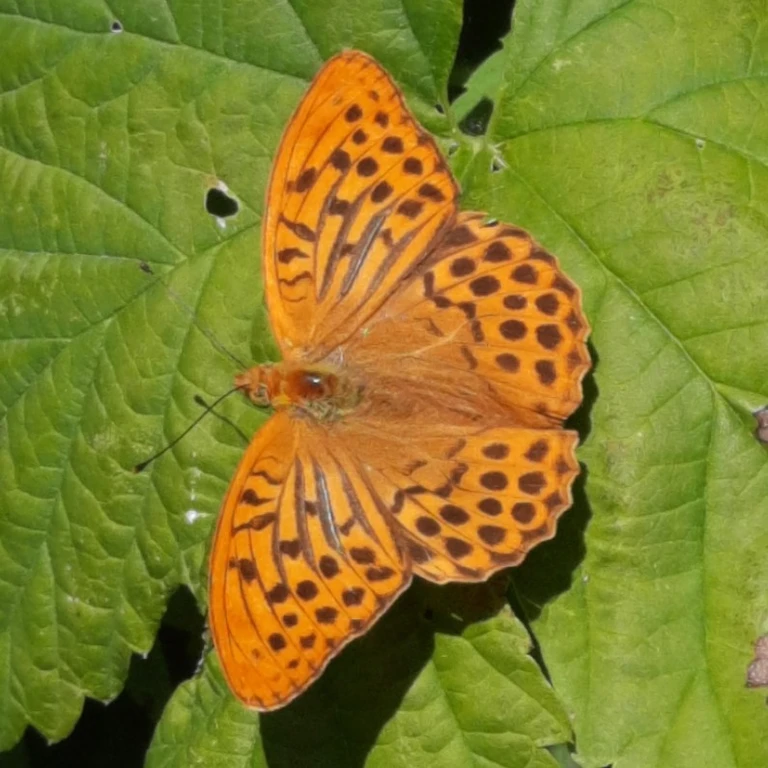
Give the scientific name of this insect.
Argynnis paphia
